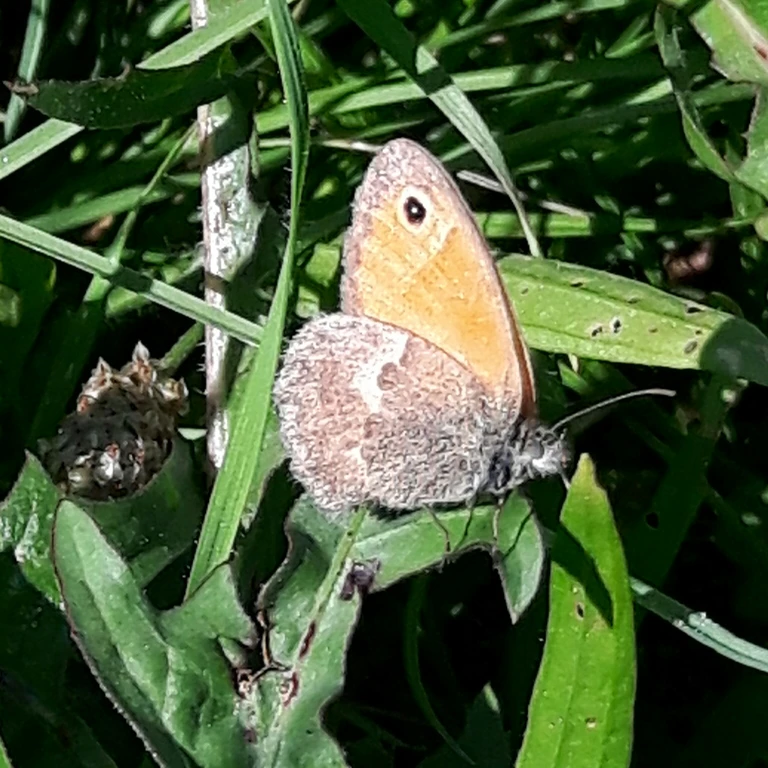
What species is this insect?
Coenonympha pamphilus
